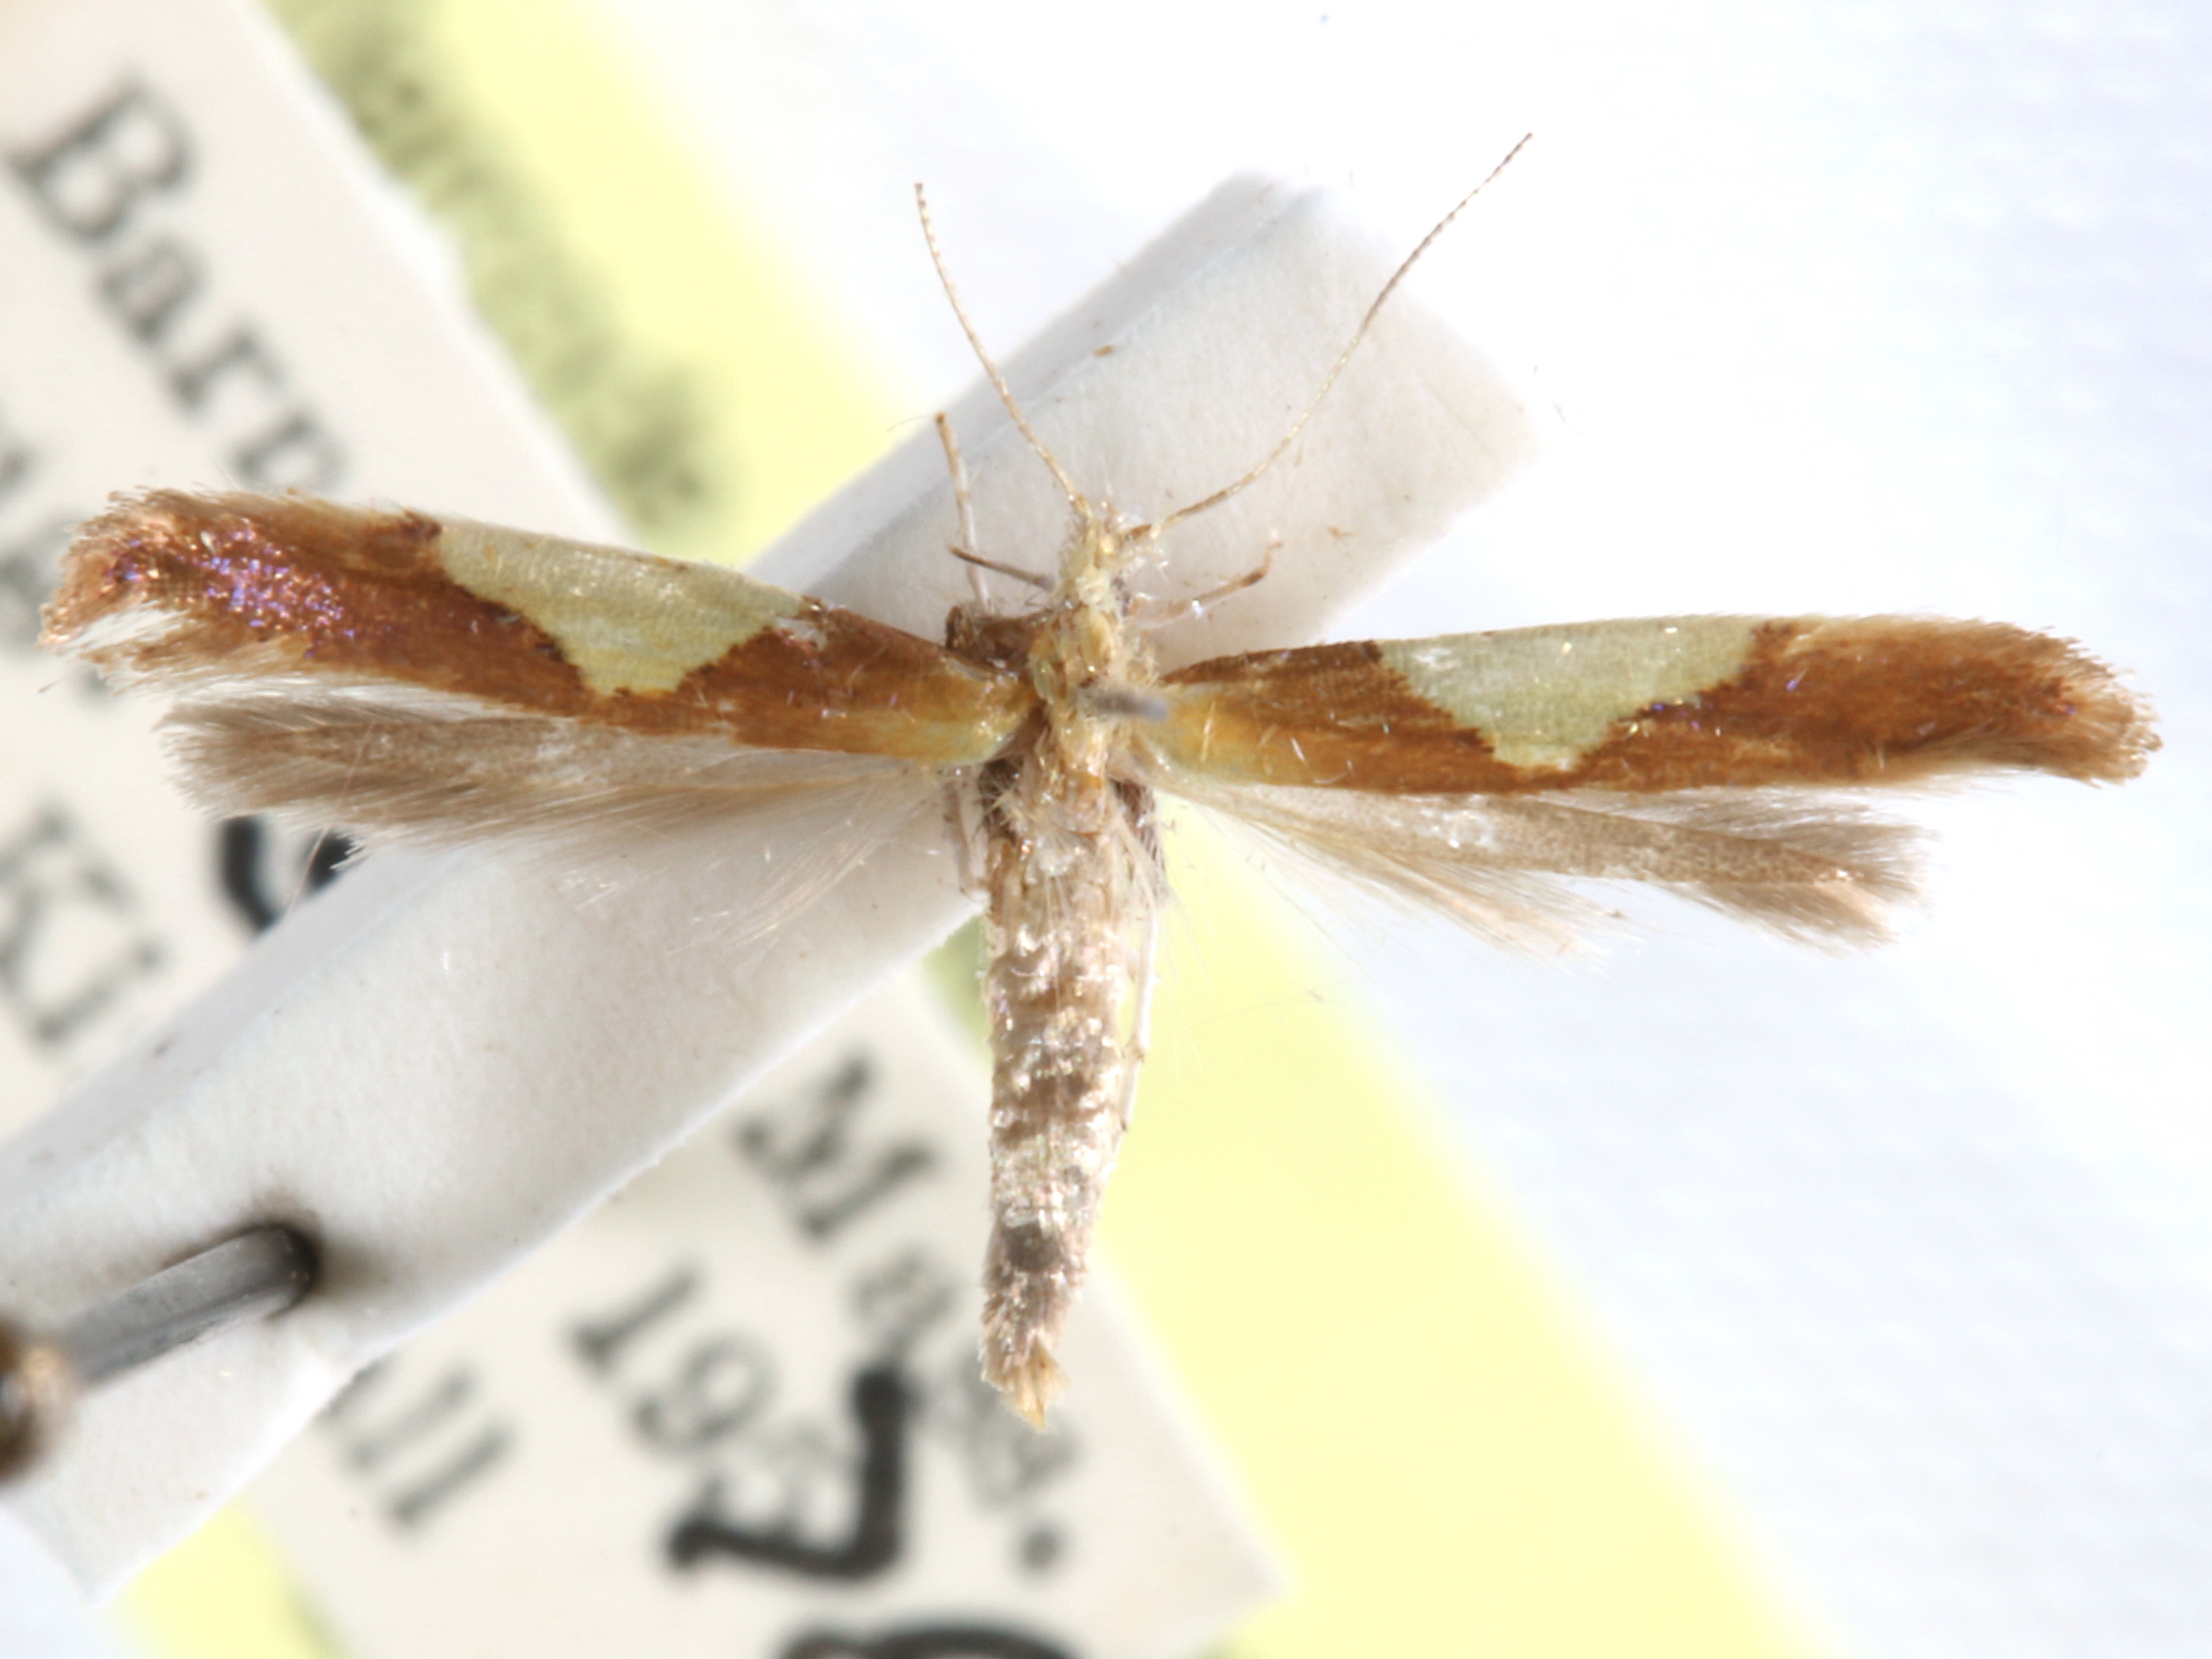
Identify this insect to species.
Caloptilia glutinella
